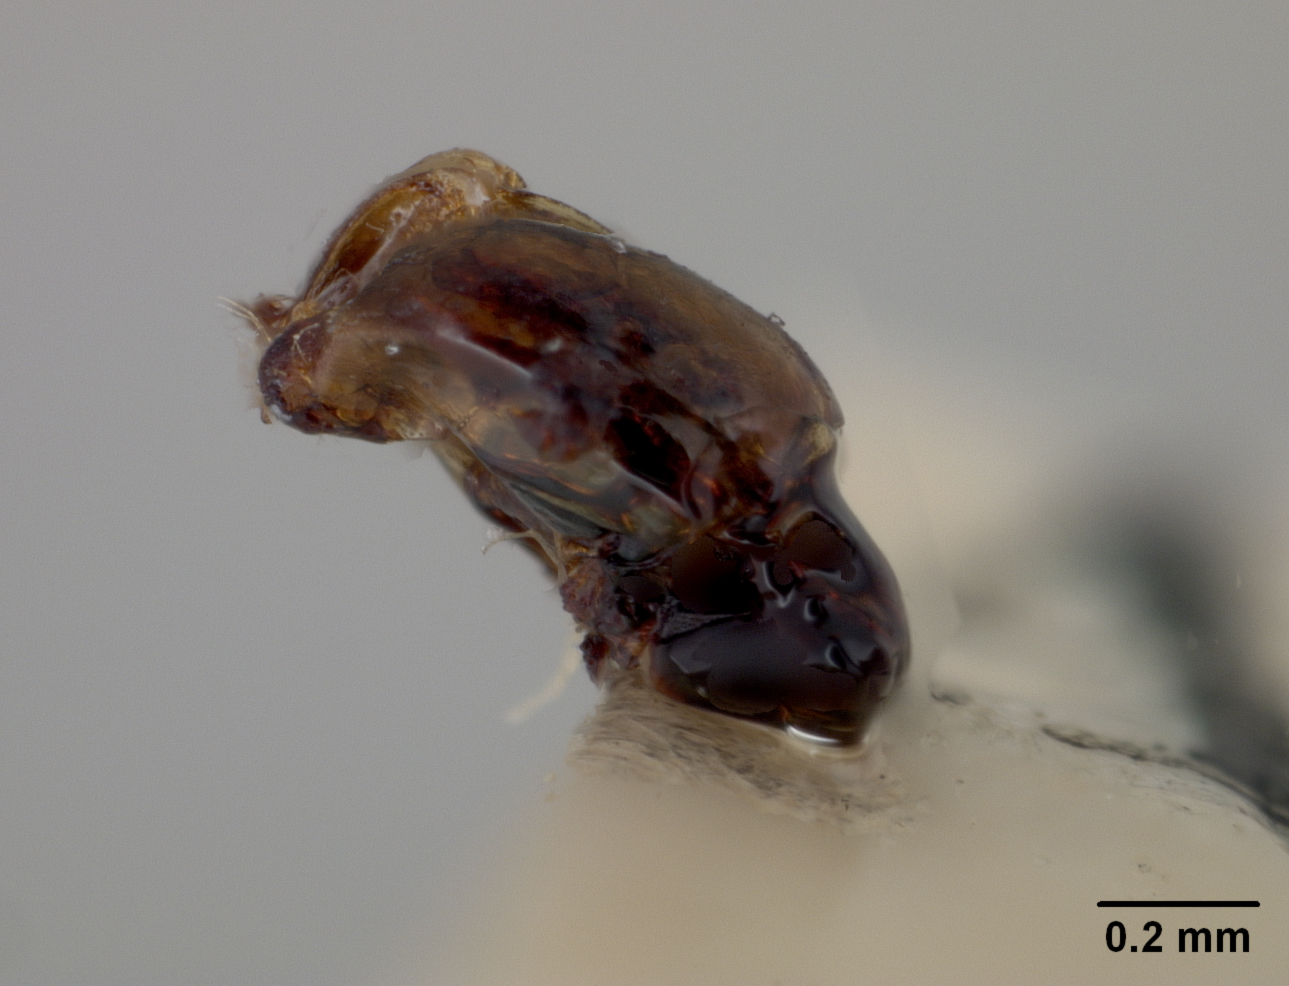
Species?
Halictus palmeri
